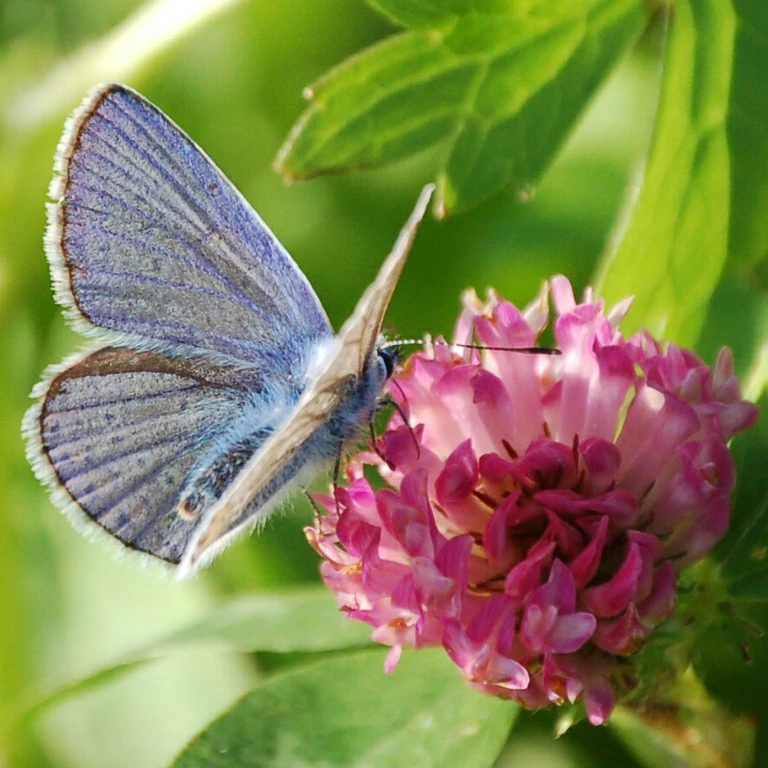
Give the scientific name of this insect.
Polyommatus icarus
